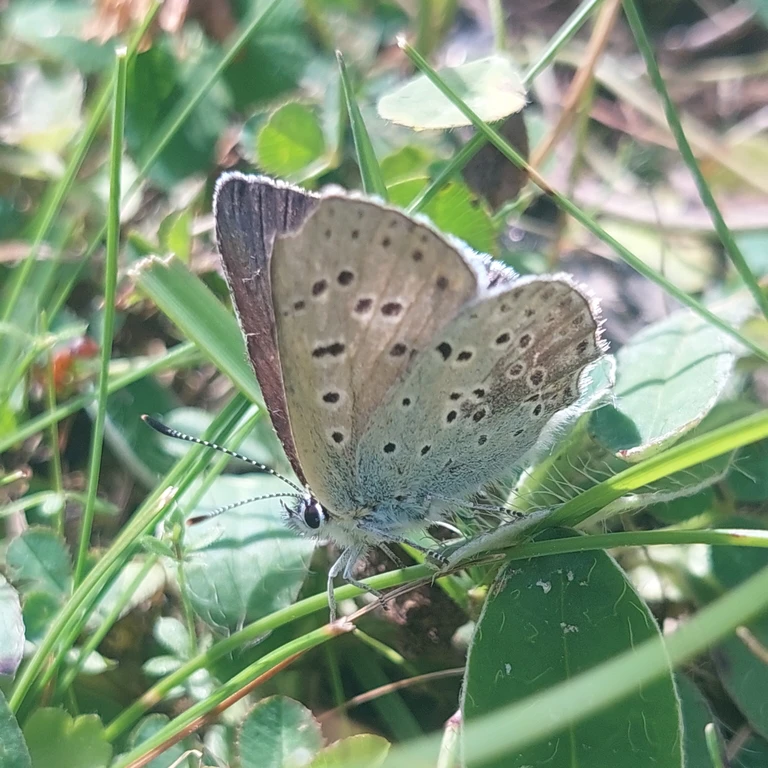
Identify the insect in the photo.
Lycaena tityrus (also Loweia tityrus)
